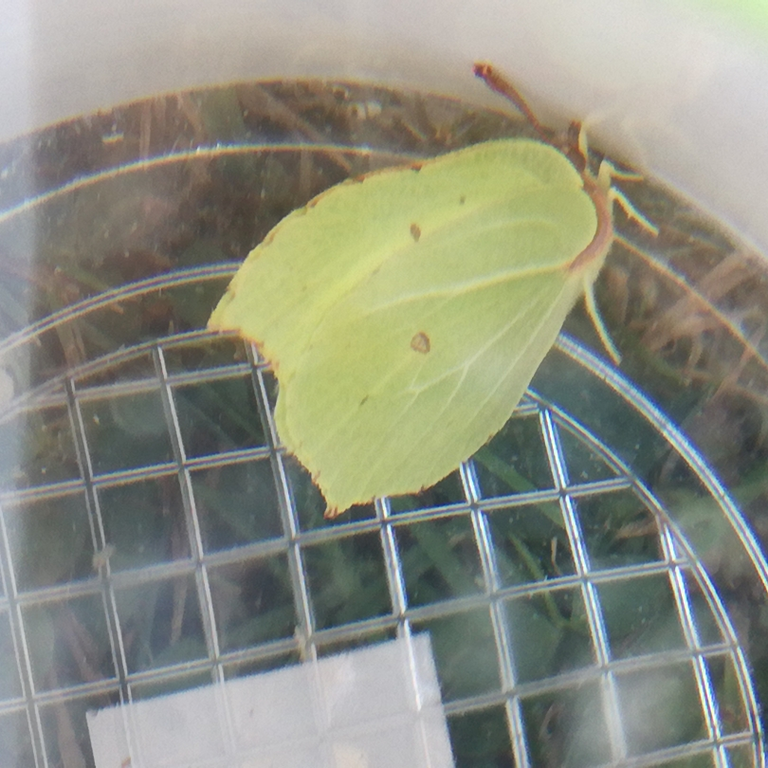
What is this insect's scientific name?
Gonepteryx rhamni
